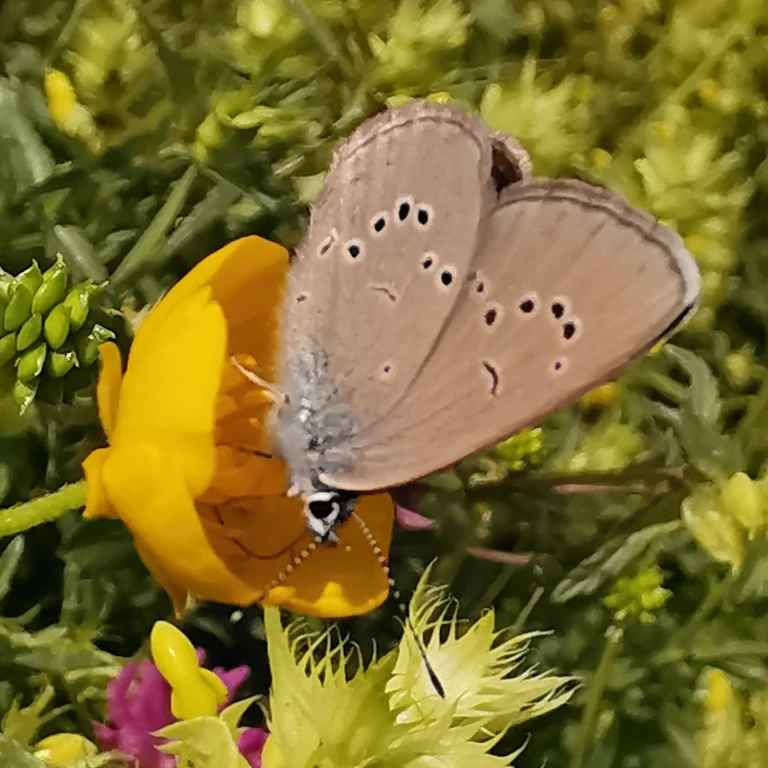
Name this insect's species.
Cyaniris semiargus
